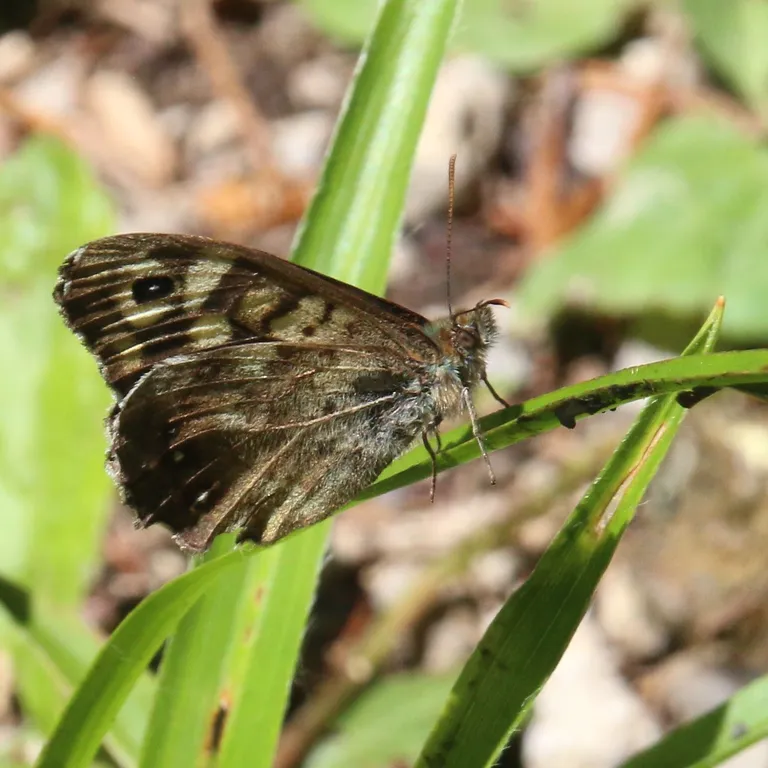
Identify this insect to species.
Pararge aegeria
